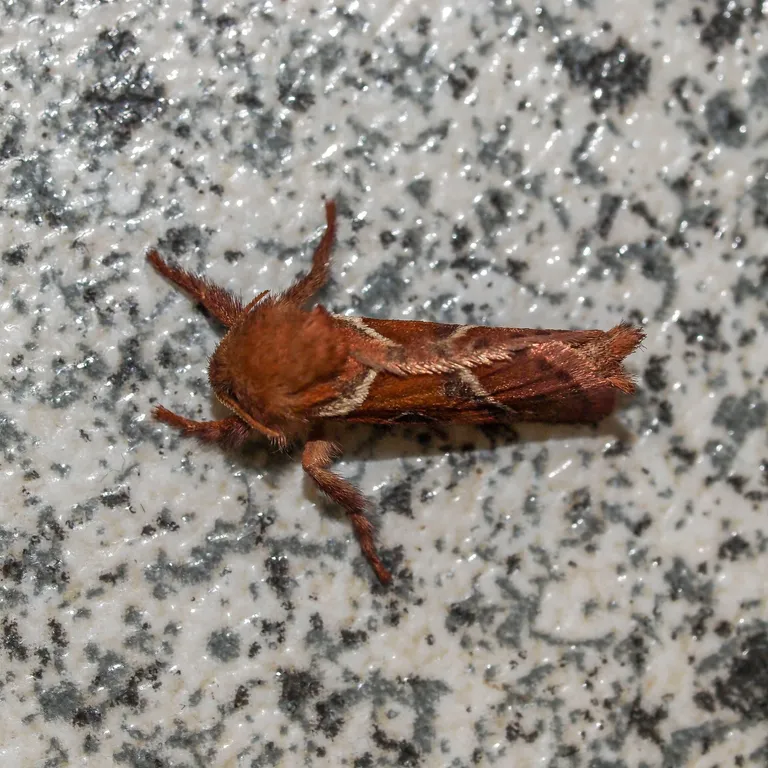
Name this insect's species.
Triodia sylvina
